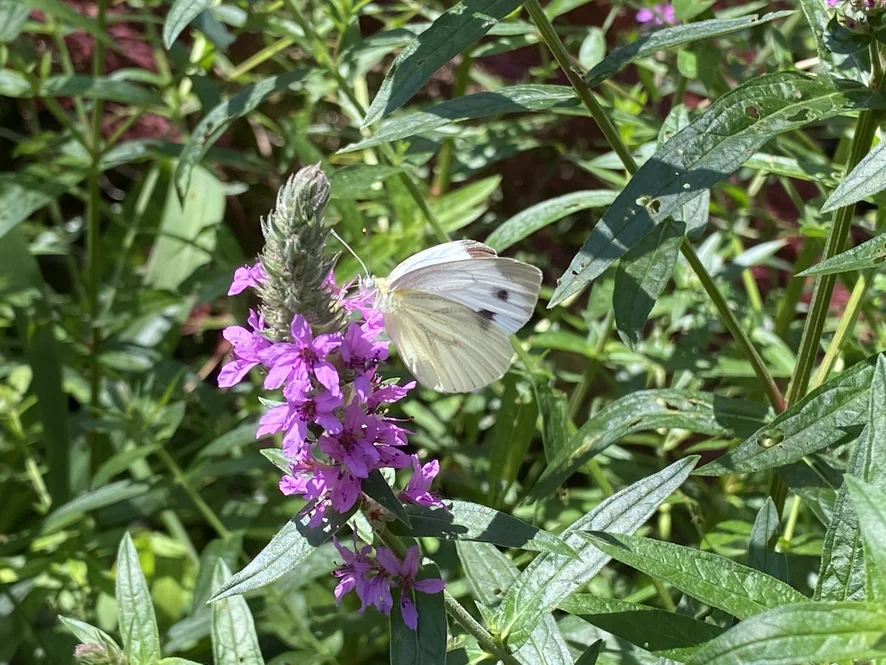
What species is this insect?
Pieris napi
